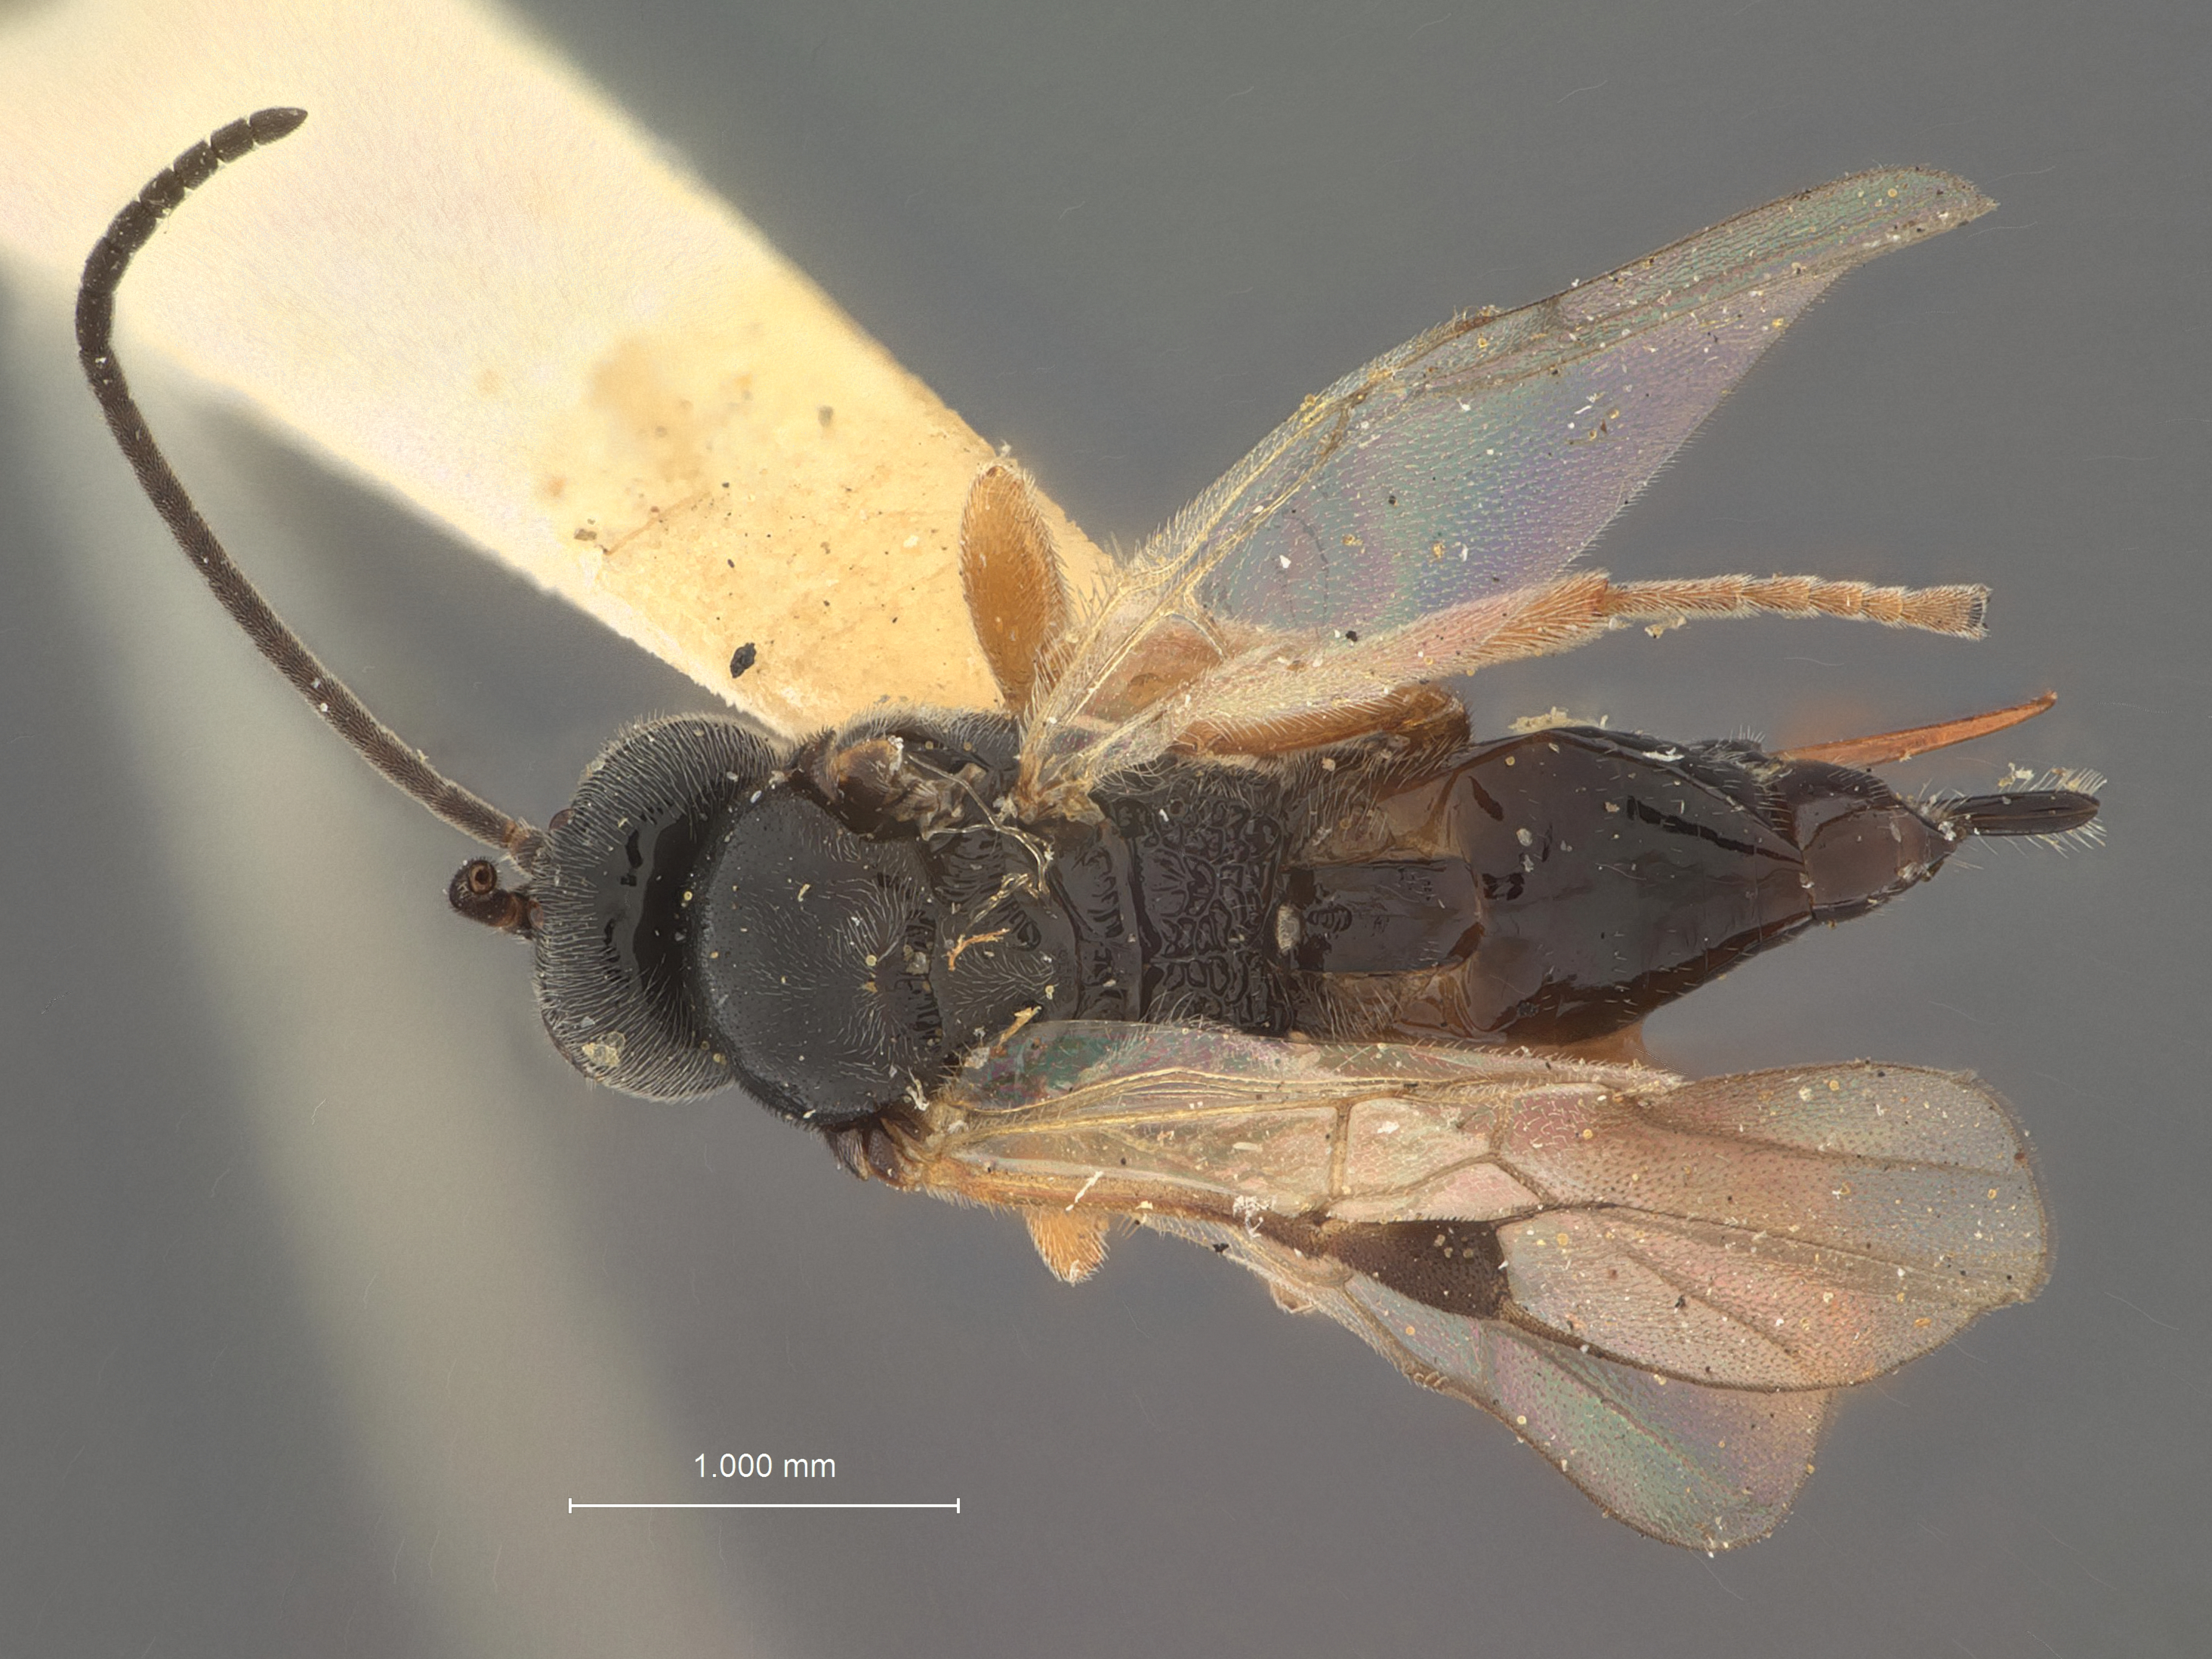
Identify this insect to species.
Microplitis longicauda
